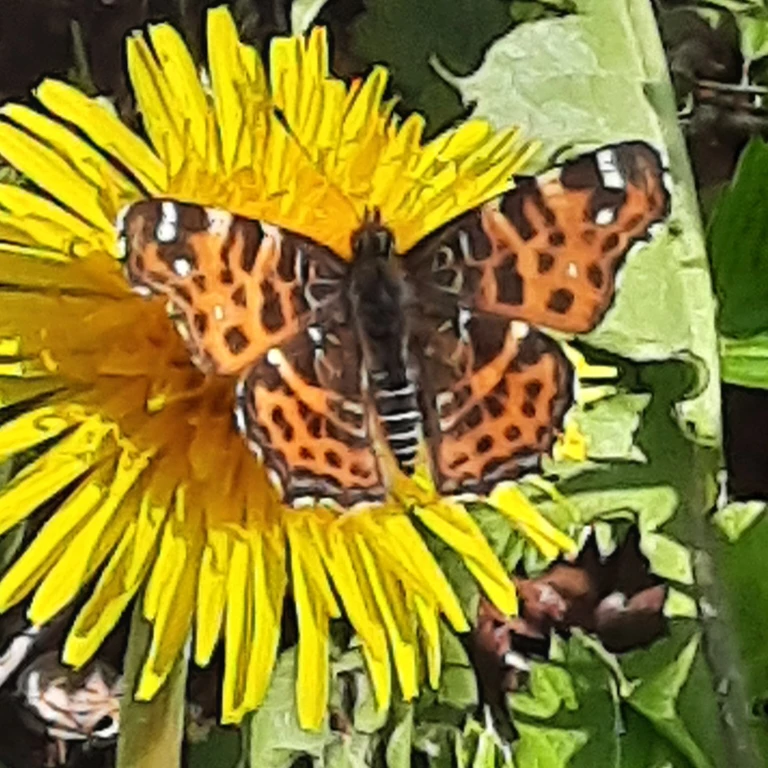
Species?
Araschnia levana
